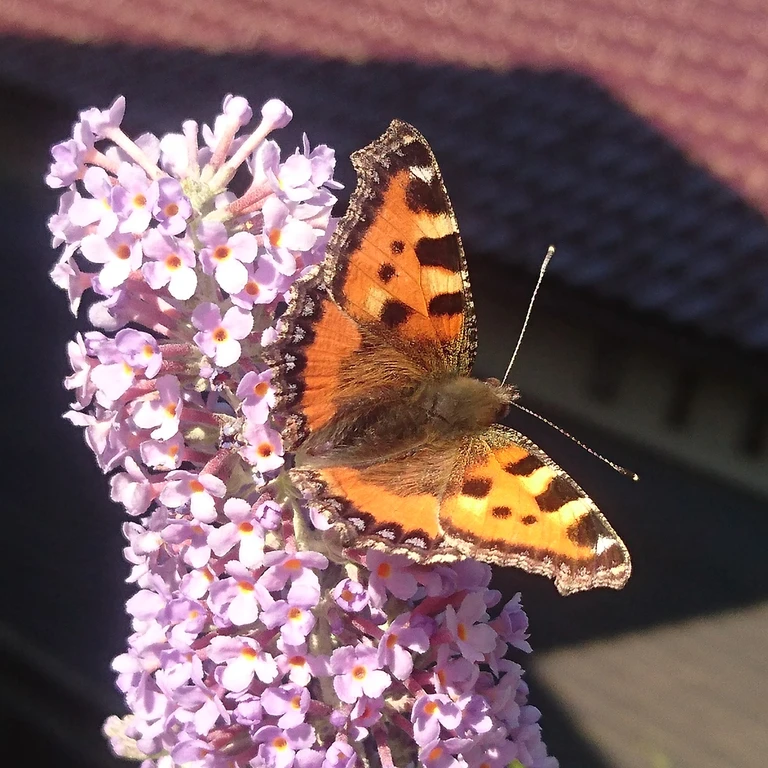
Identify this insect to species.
Aglais urticae
